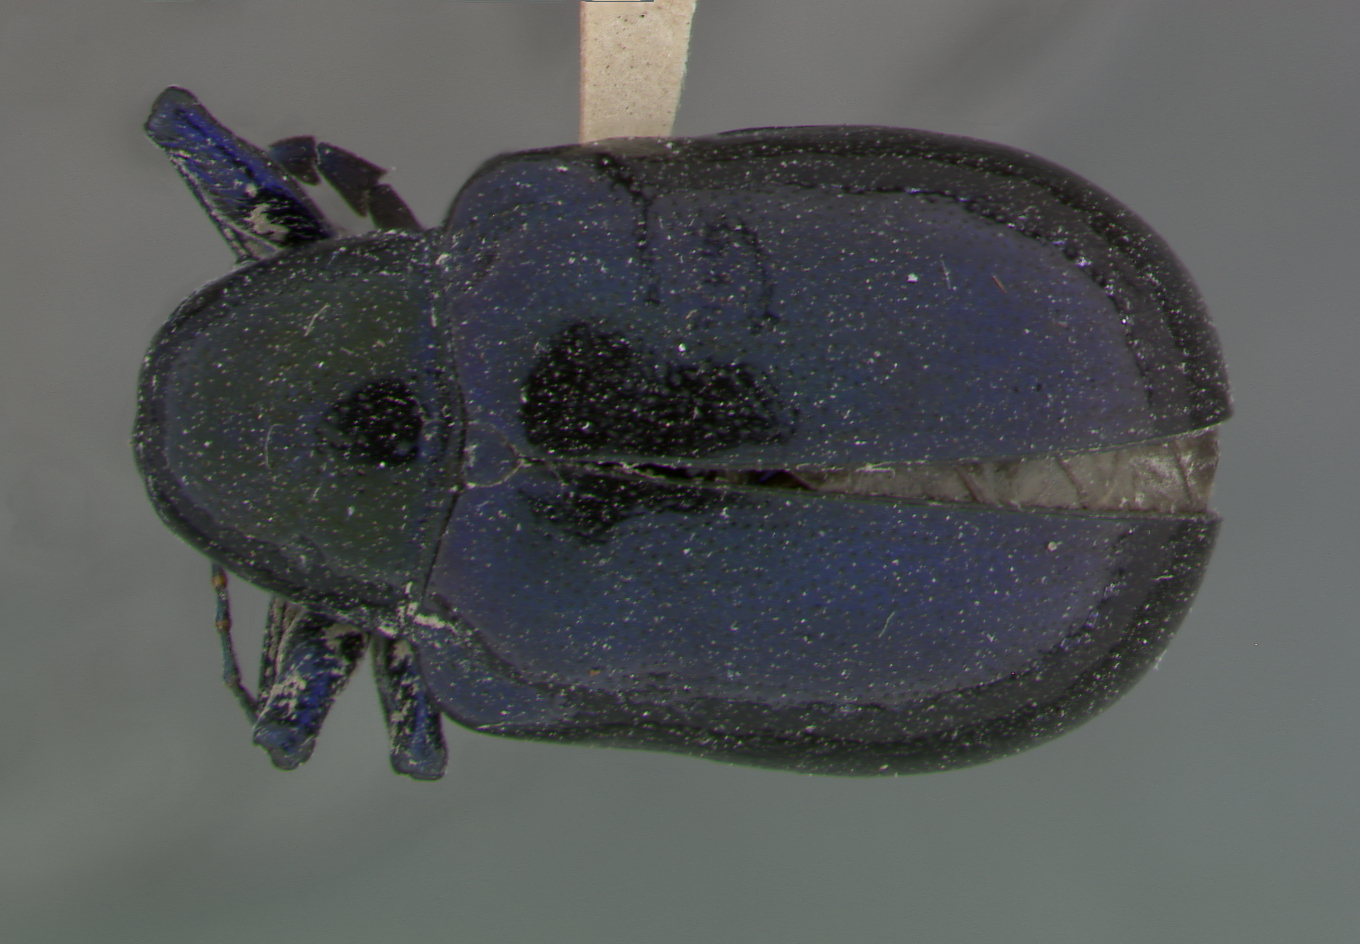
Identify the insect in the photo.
Platycorynus grahami
